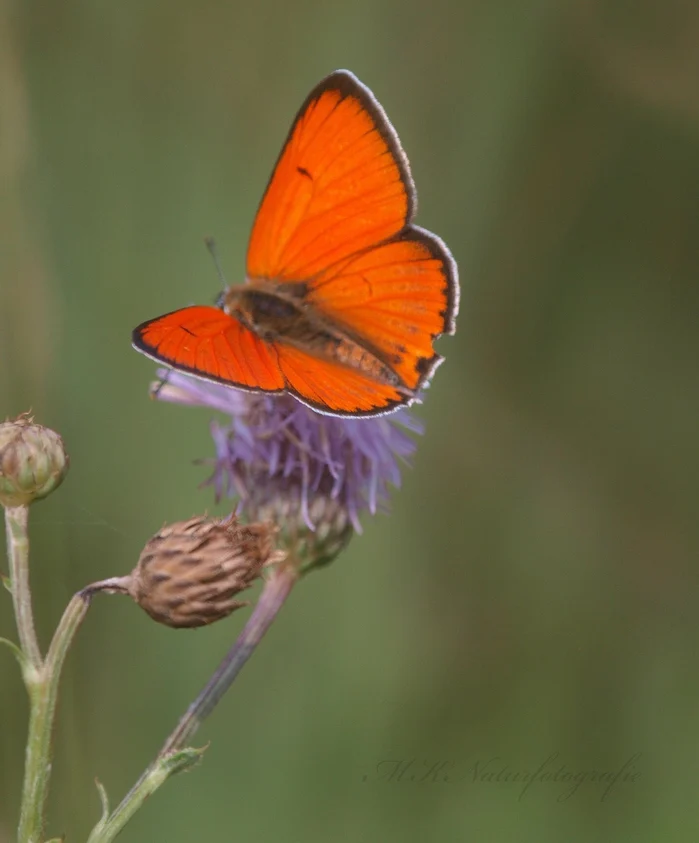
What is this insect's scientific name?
Lycaena dispar
